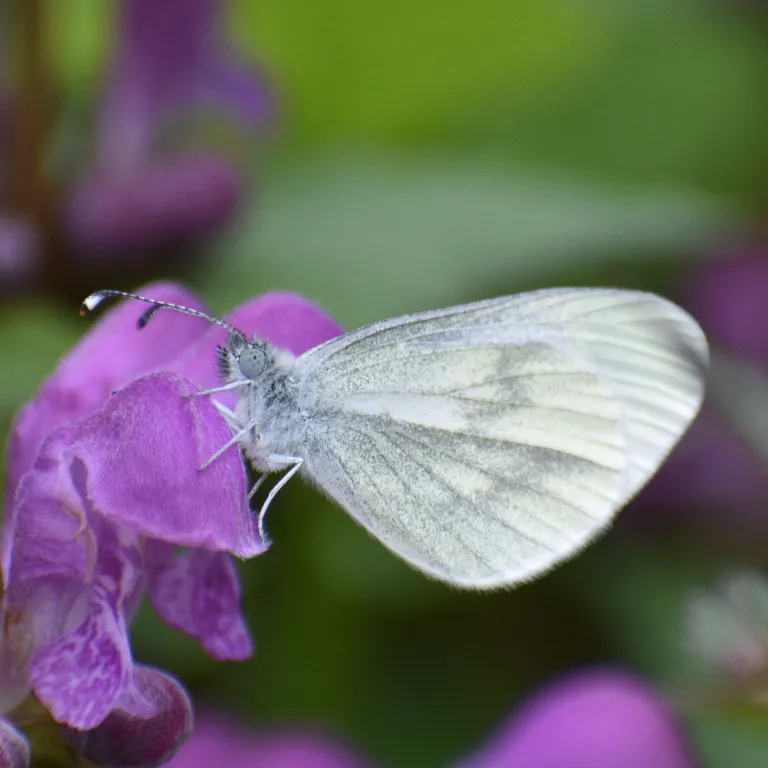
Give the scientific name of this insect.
Leptidea sinapis/juvernica
